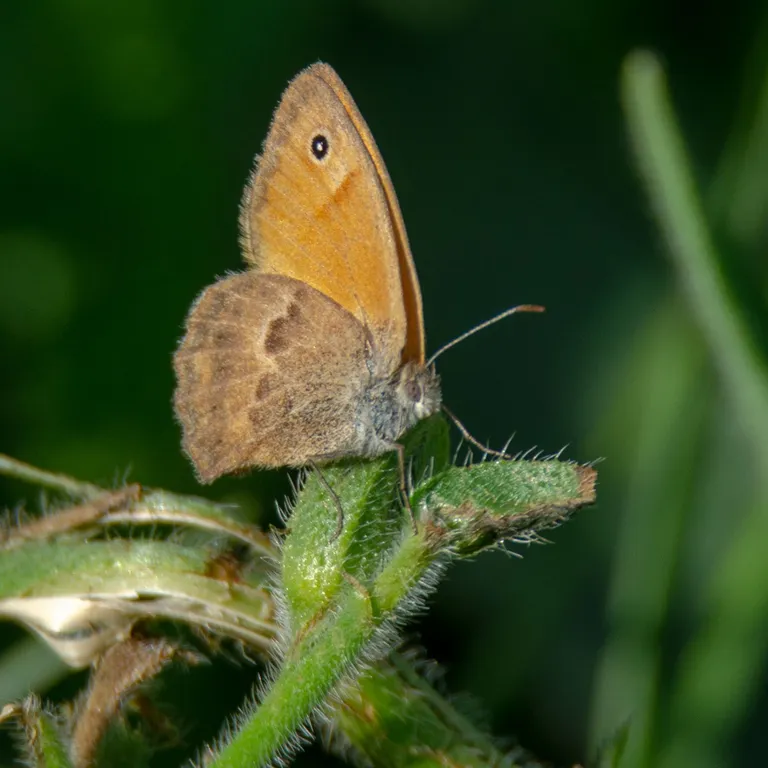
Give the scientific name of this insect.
Coenonympha pamphilus
